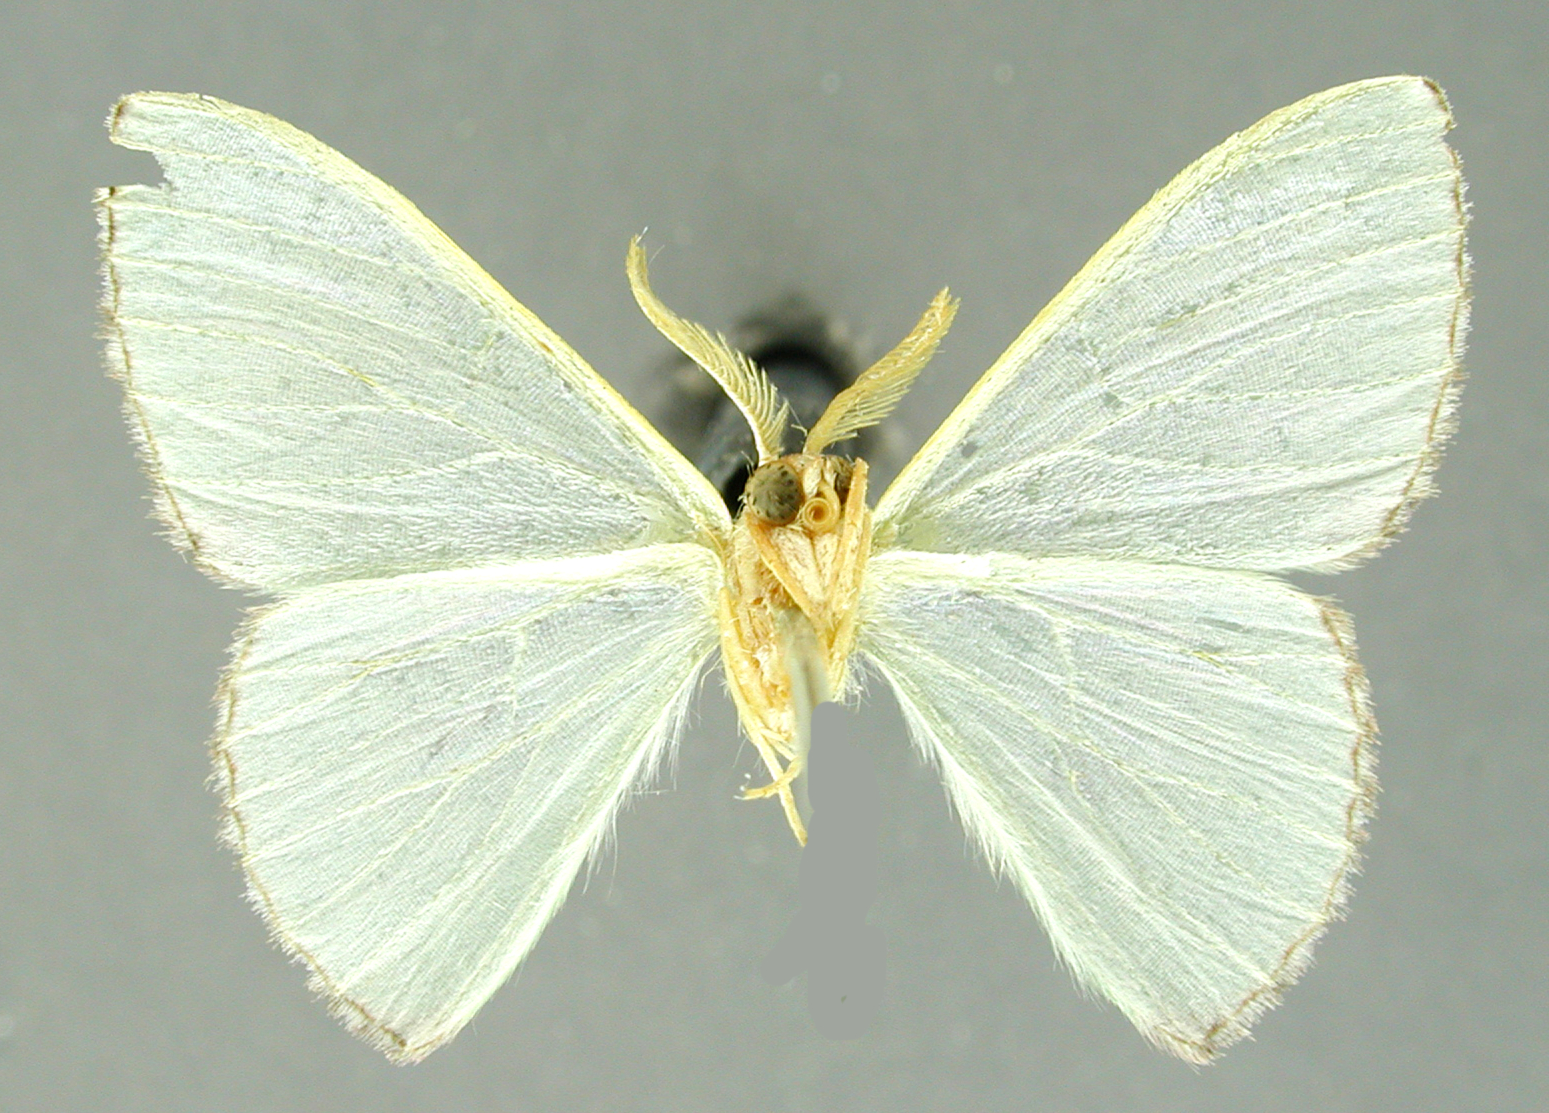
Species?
Racheolopha derasa
